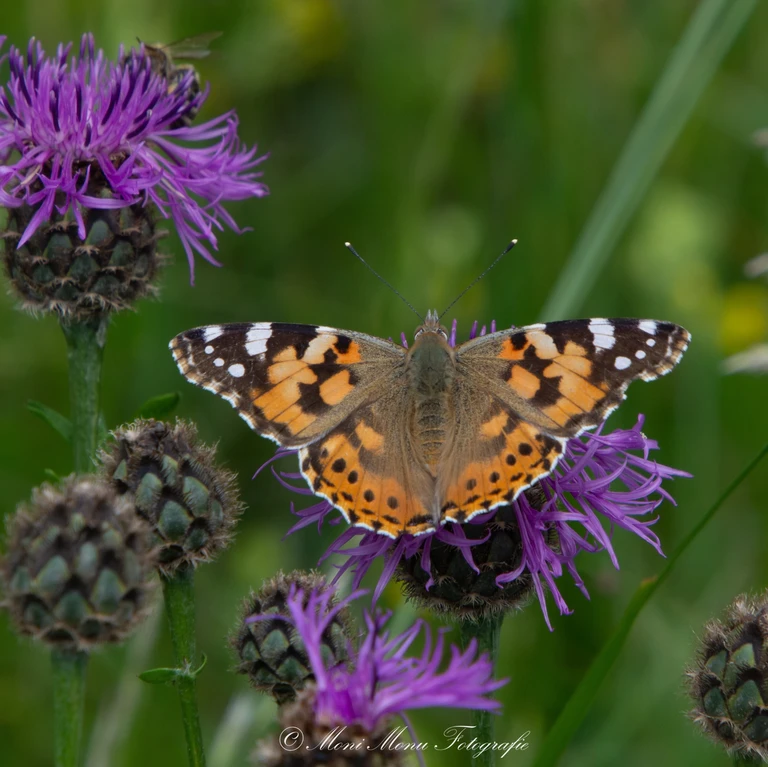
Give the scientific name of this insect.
Vanessa cardui
